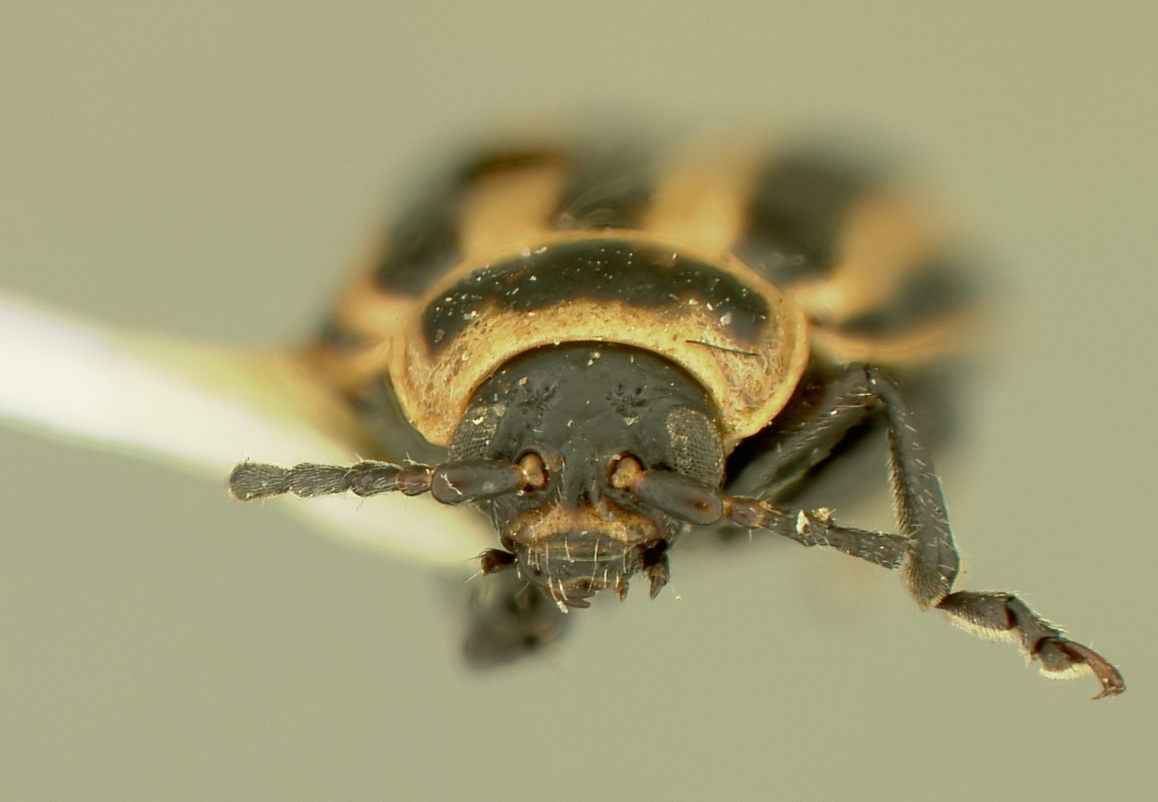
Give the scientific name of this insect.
Disonycha nigriventris
